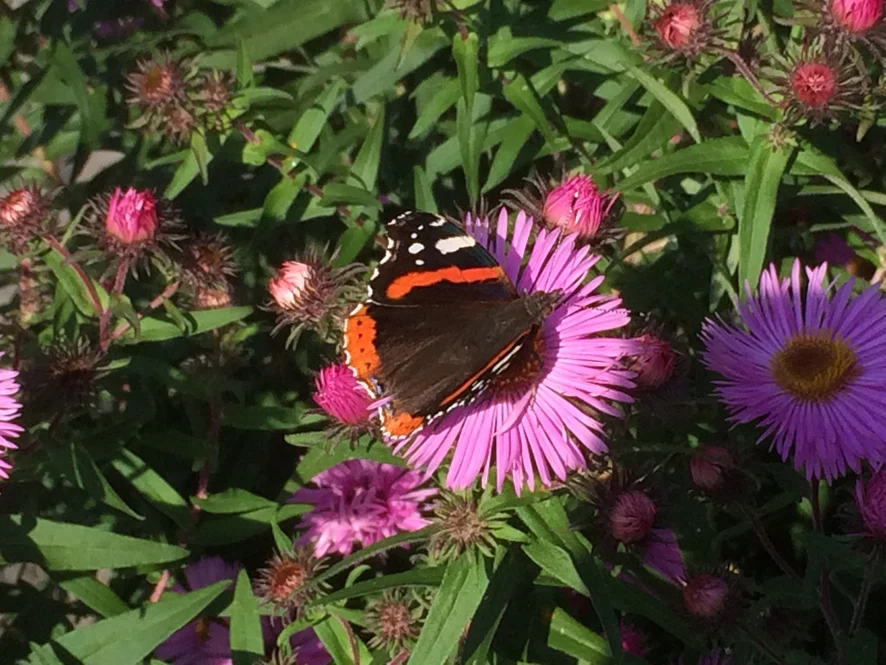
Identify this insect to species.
Vanessa atalanta
